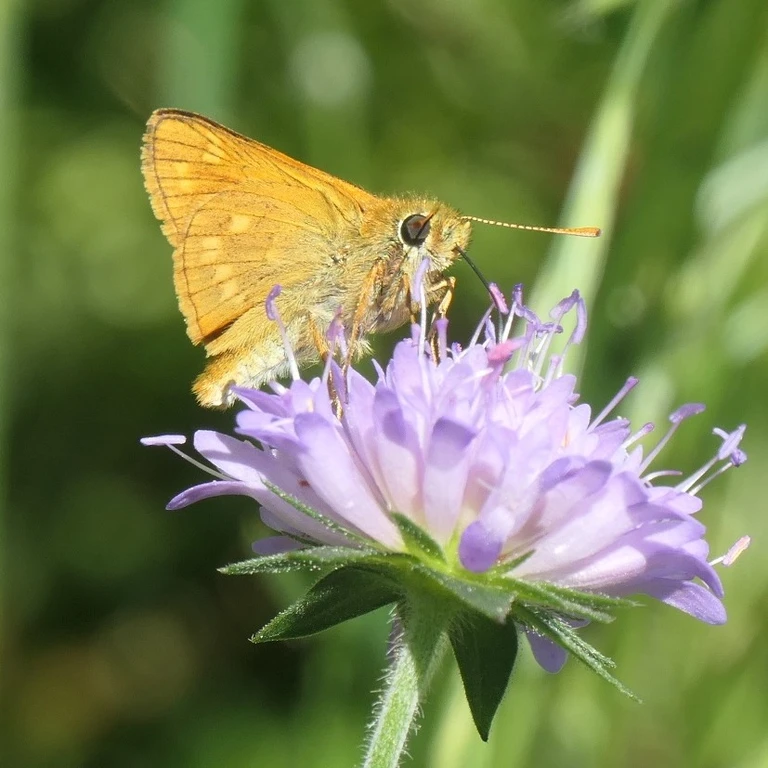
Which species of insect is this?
Ochlodes sylvanus (also Ochlodes venata)
